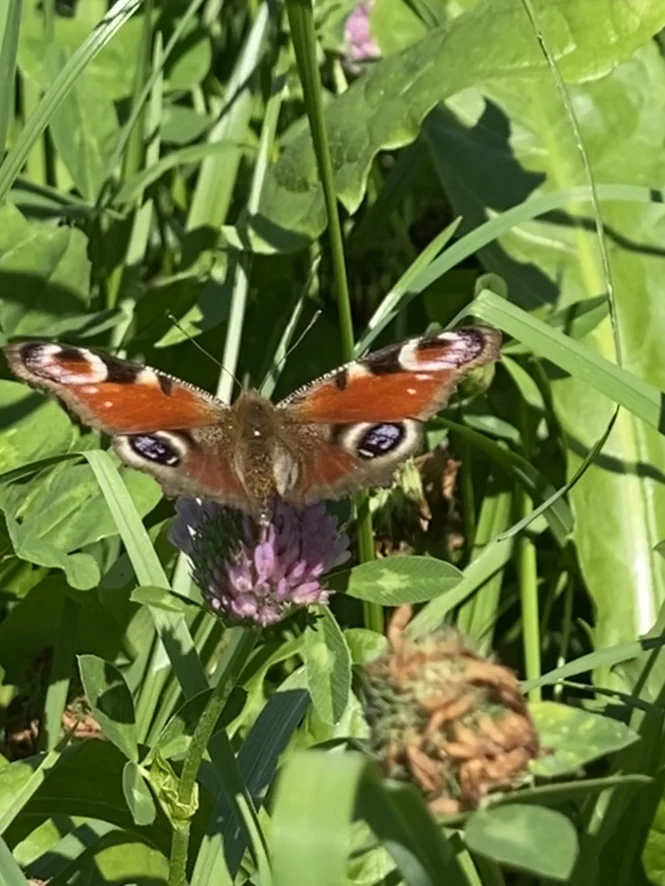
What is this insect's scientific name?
Aglais io
